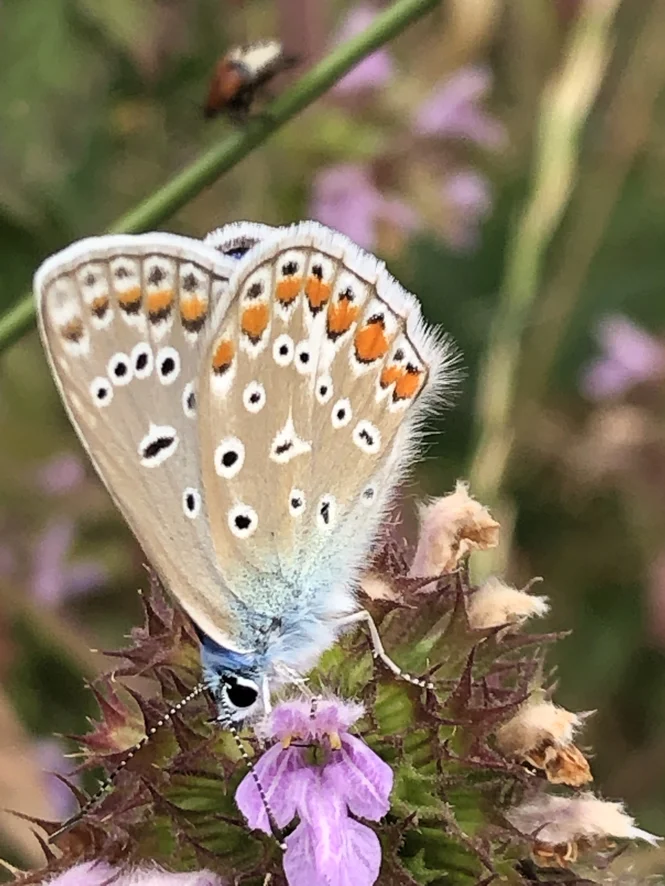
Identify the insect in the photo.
Polyommatus icarus
